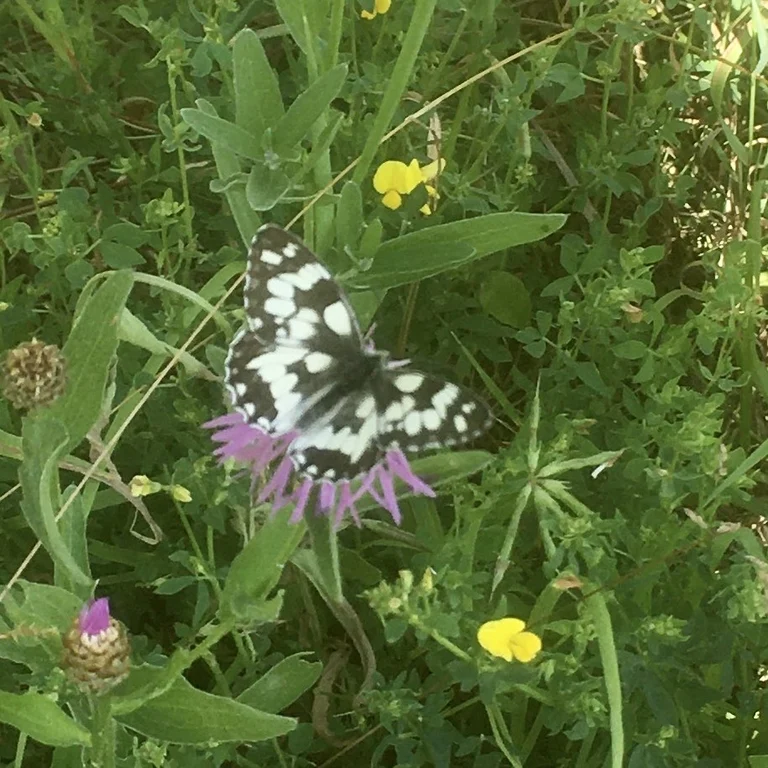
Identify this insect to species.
Melanargia galathea
